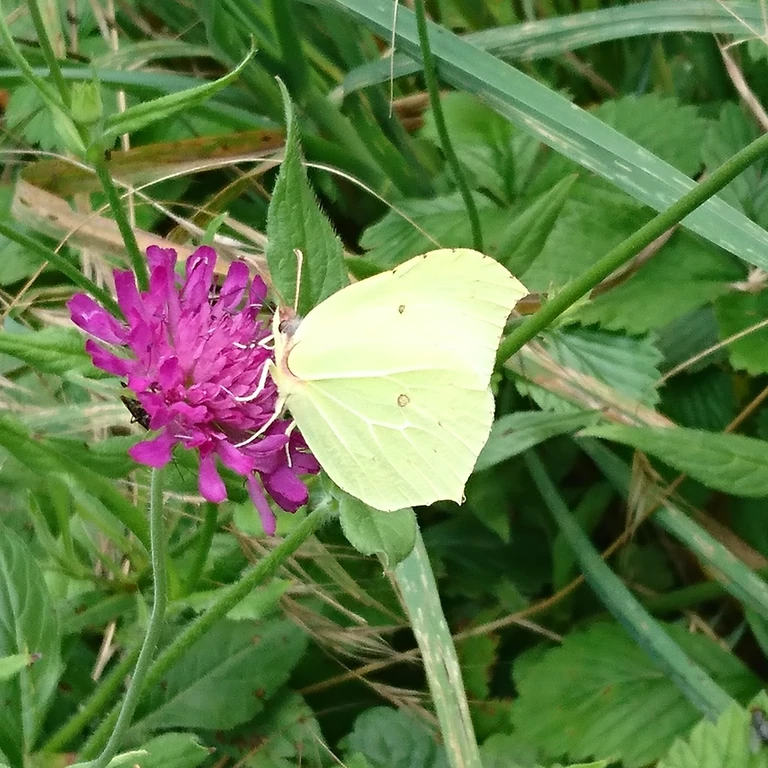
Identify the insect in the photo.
Gonepteryx rhamni
